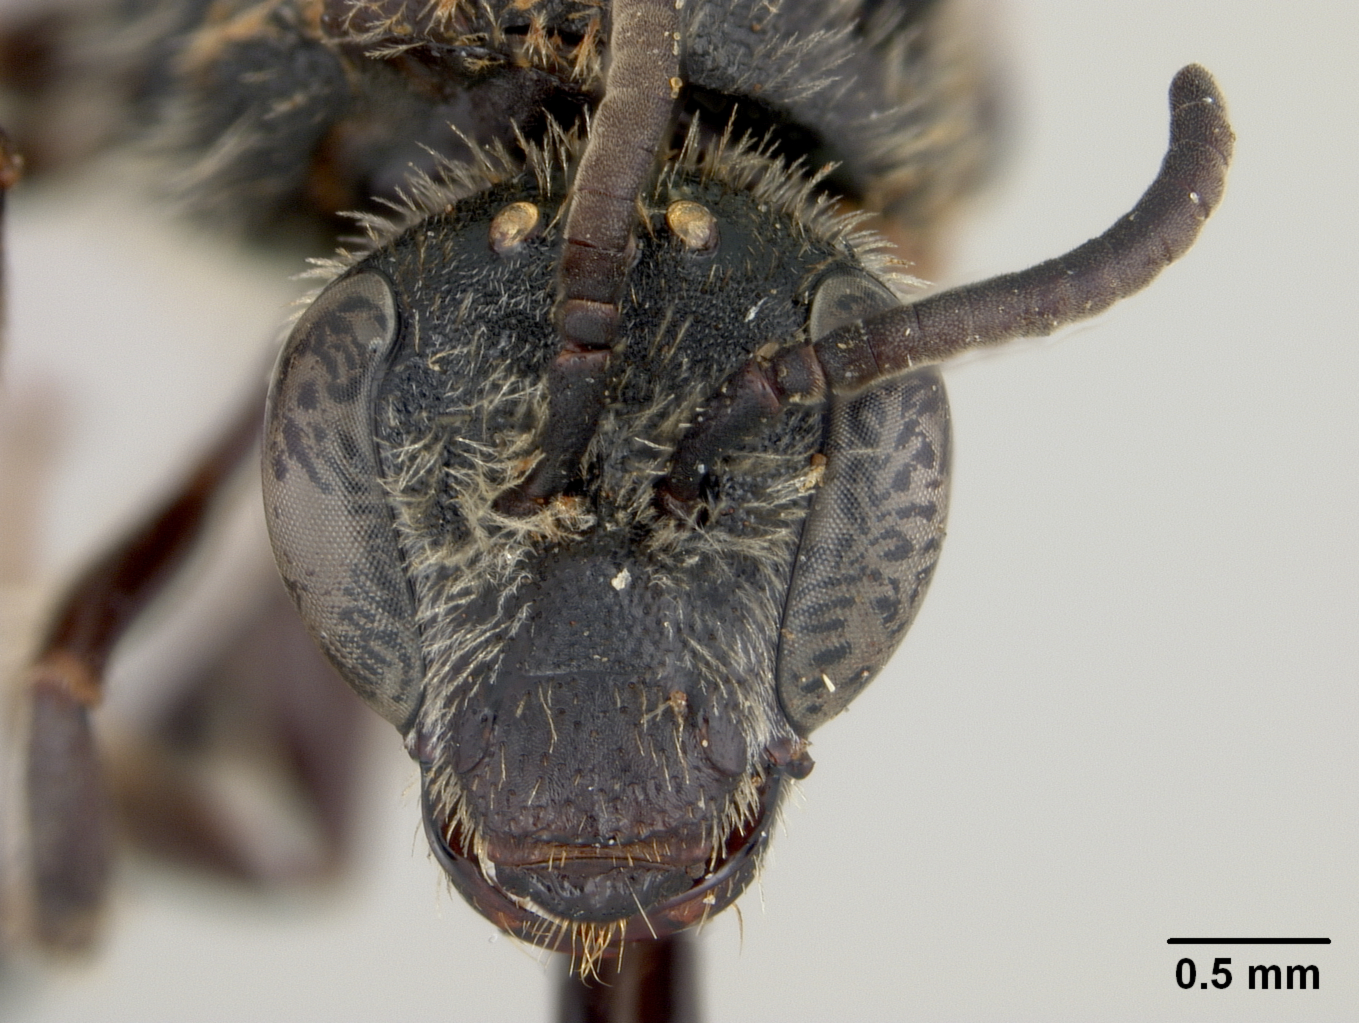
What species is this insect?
Halictus trimeni
